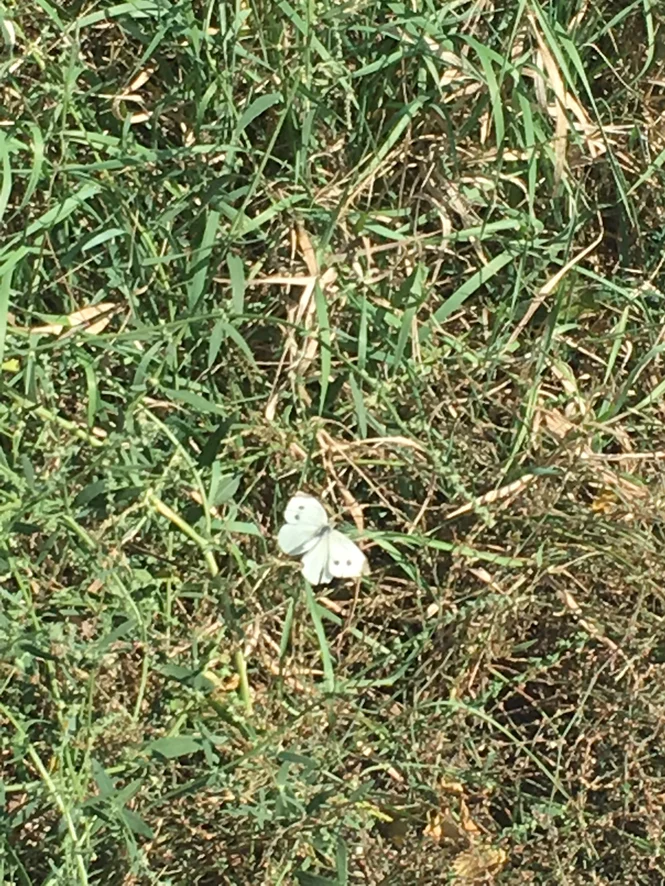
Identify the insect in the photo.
Pieris rapae
